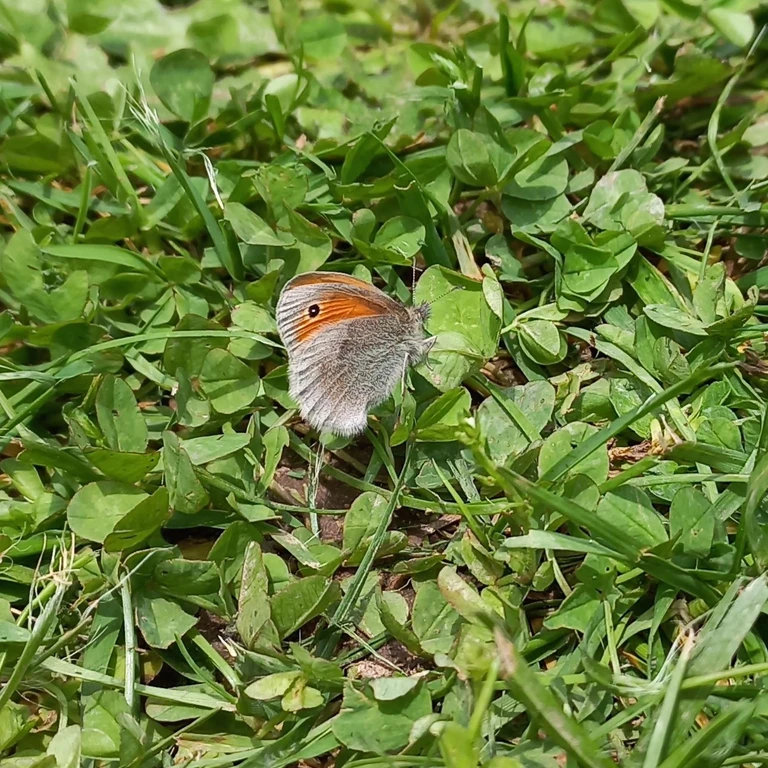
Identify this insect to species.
Coenonympha pamphilus
